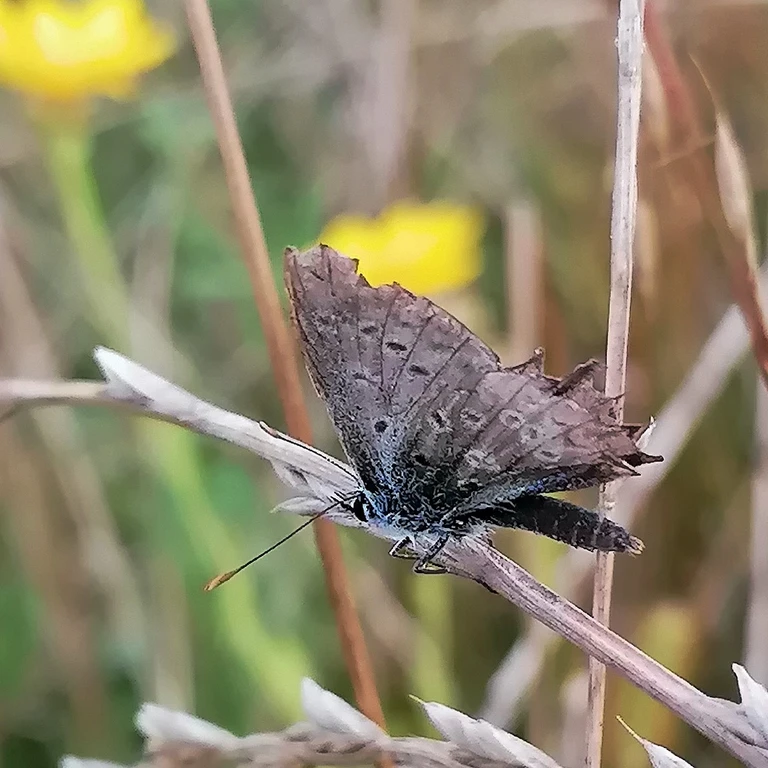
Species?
Polyommatus icarus
